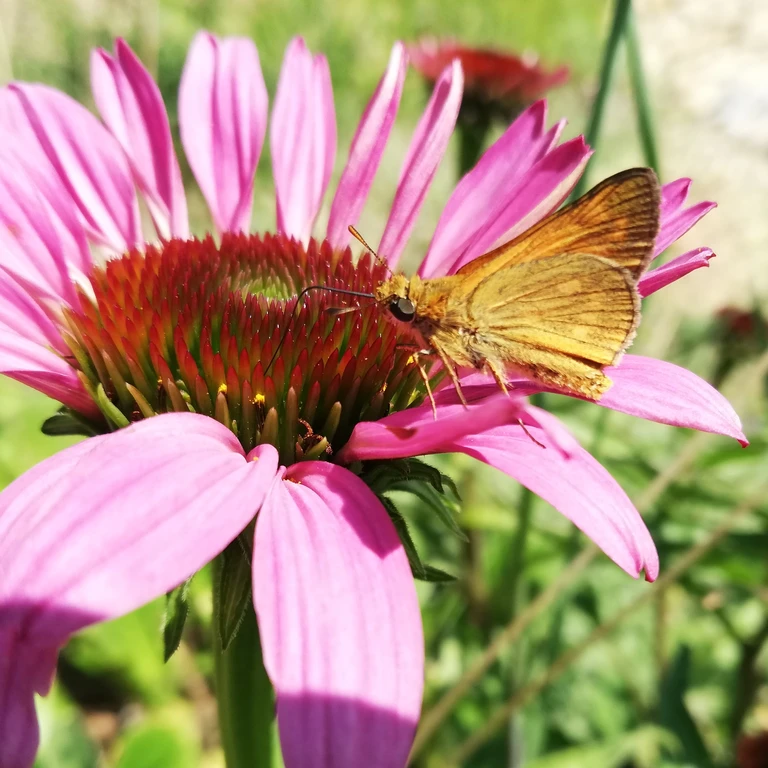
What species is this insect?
Ochlodes sylvanus (also Ochlodes venata)
